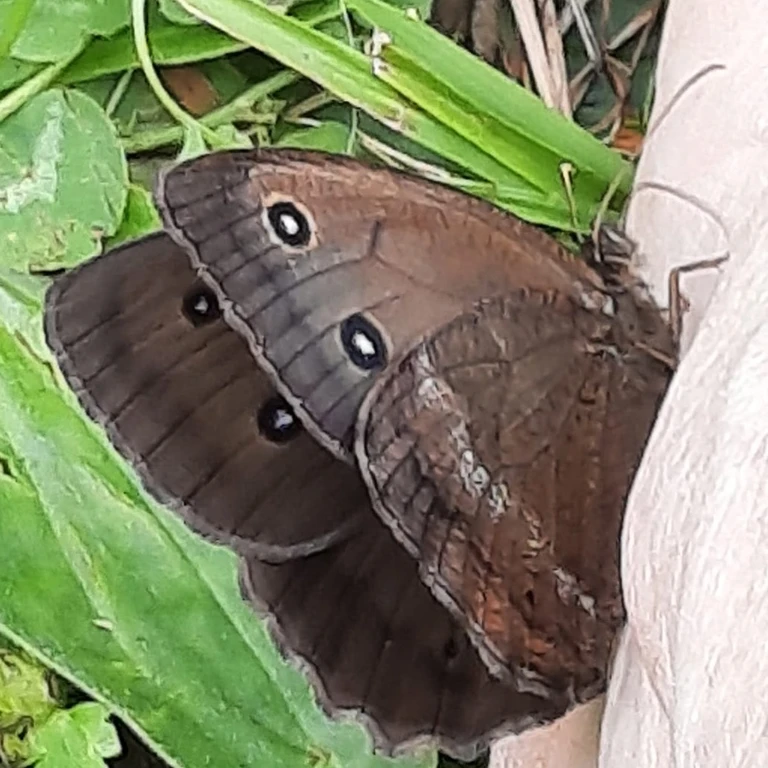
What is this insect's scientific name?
Minois dryas
